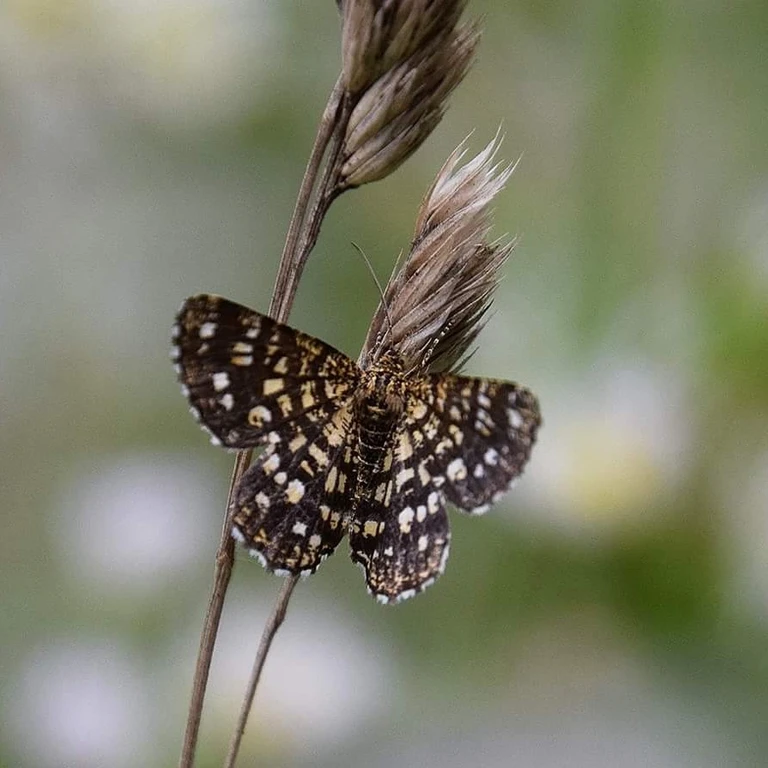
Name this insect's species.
Chiasmia clathrata
